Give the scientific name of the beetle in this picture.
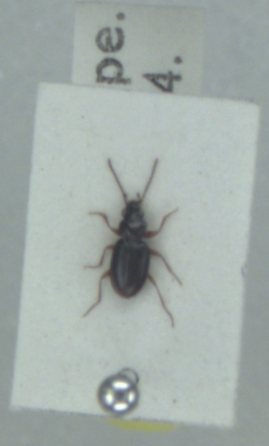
Bembidion clarkei
